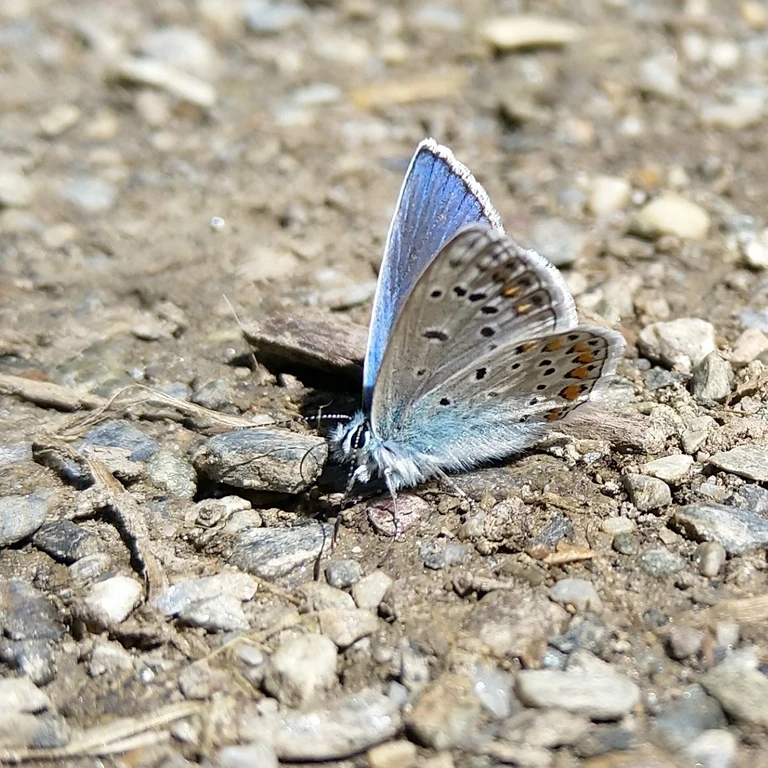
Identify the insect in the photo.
Polyommatus icarus
